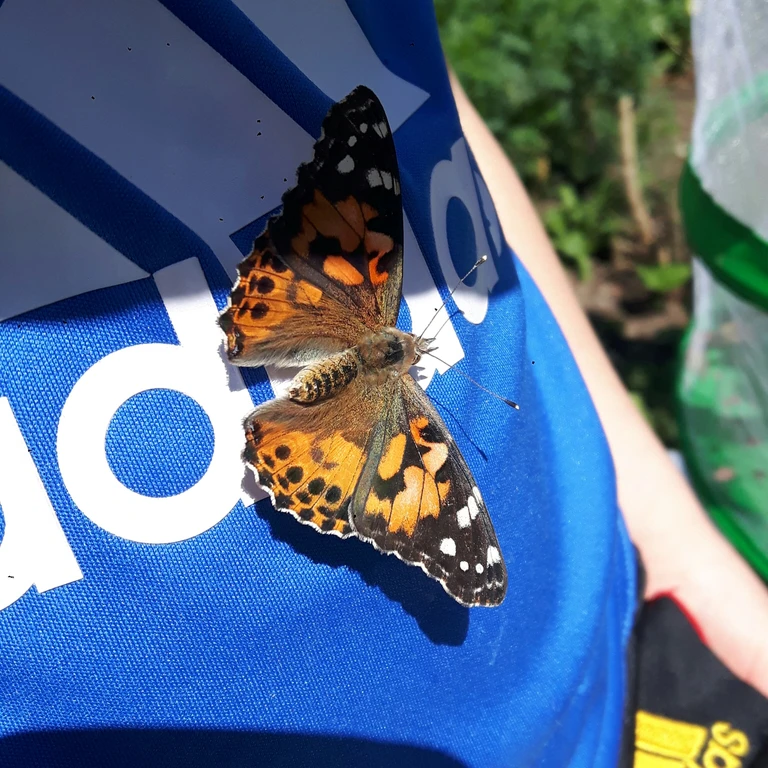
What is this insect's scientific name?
Vanessa cardui
